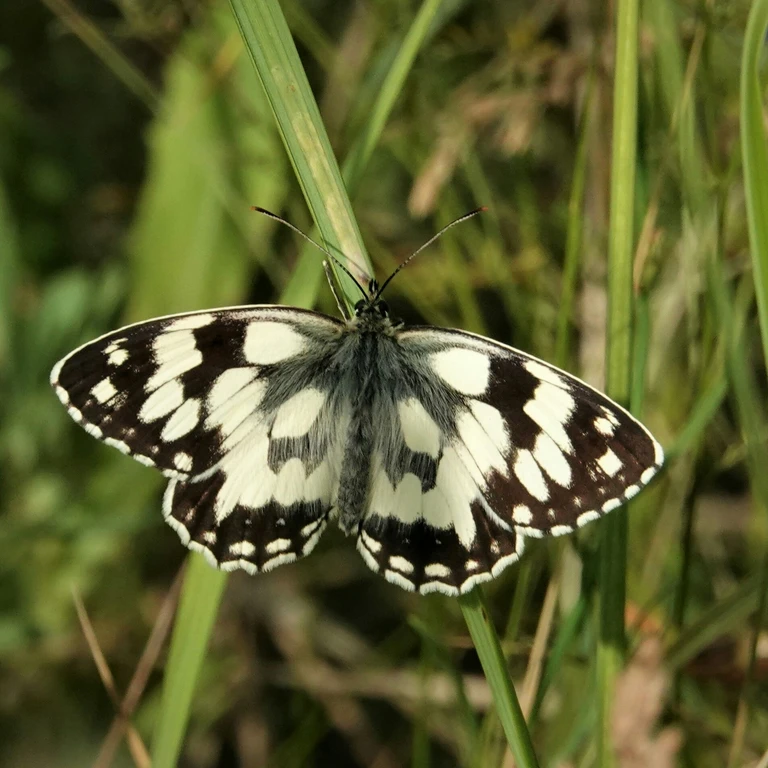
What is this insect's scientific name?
Melanargia galathea
